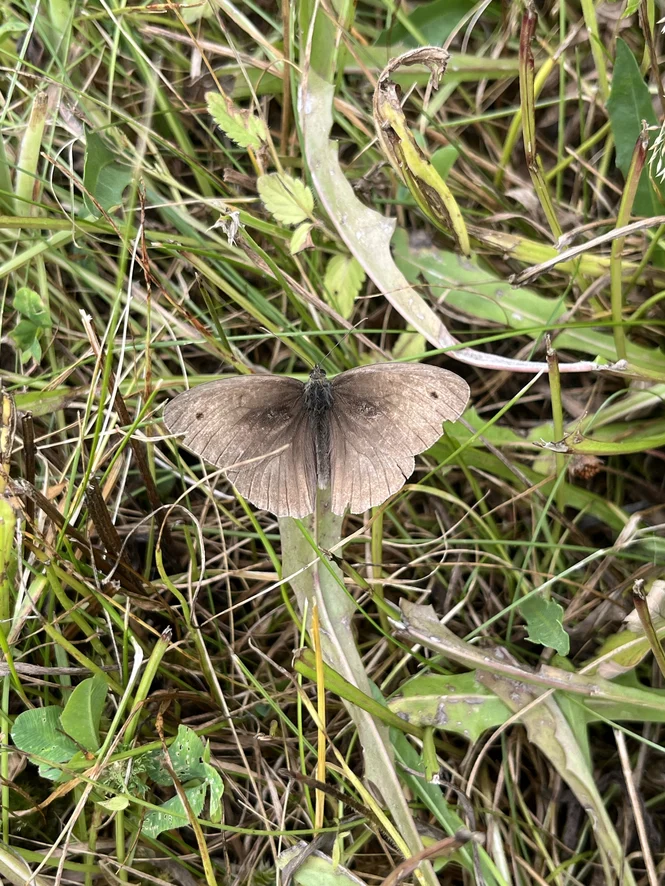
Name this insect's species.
Maniola jurtina
